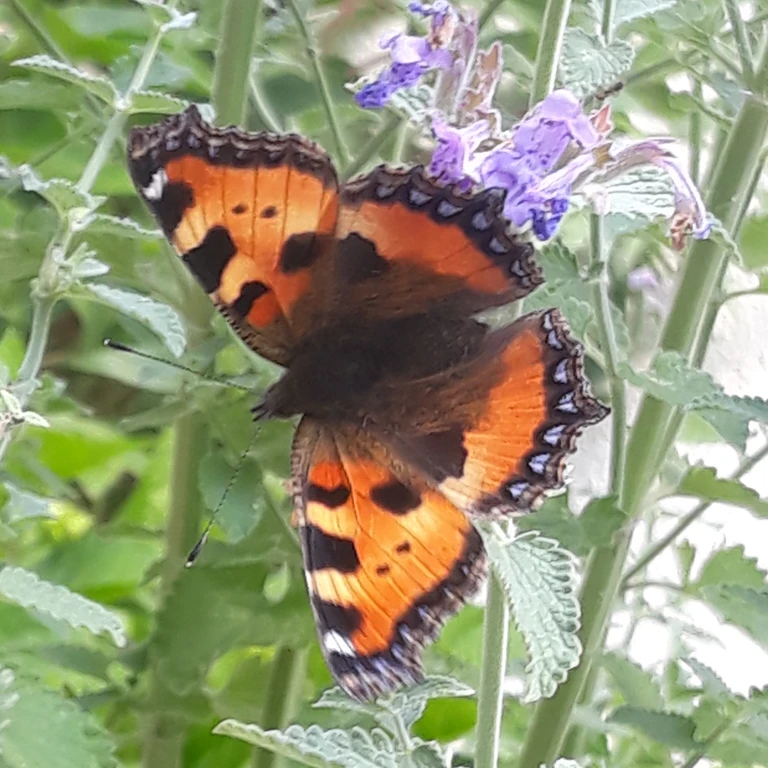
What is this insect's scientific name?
Aglais urticae
